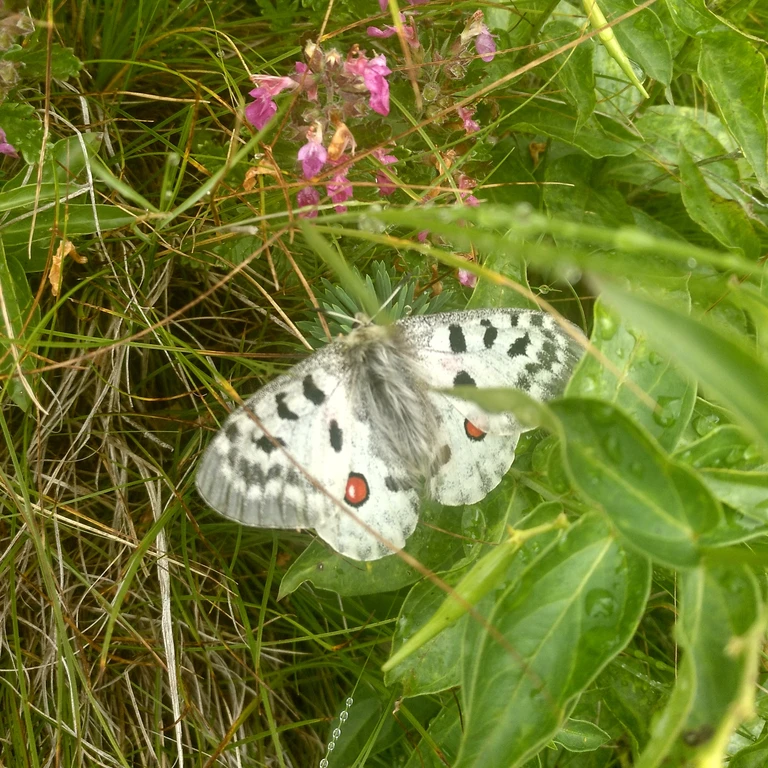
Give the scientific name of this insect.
Parnassius apollo
